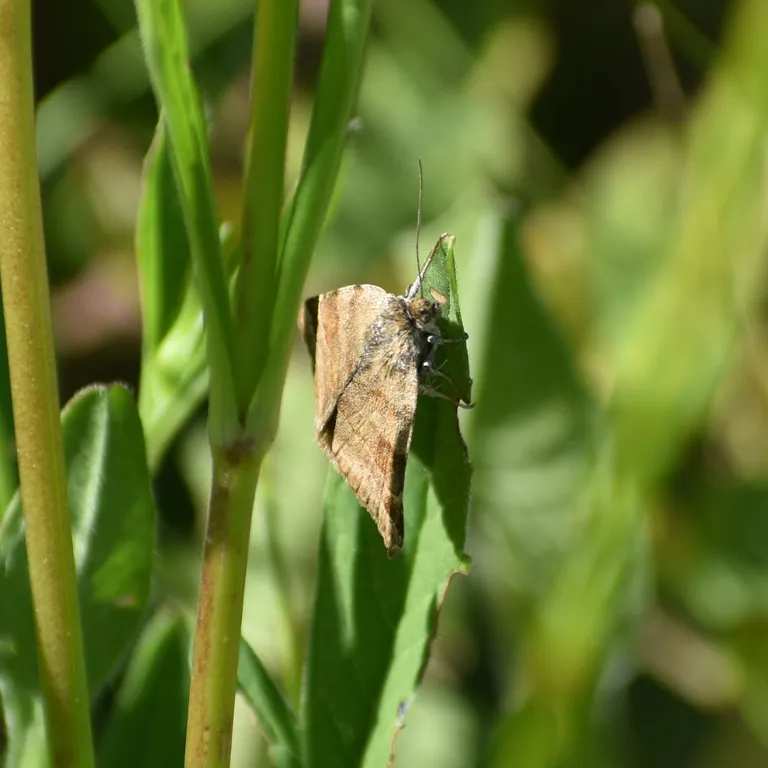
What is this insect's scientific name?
Euclidia glyphica
